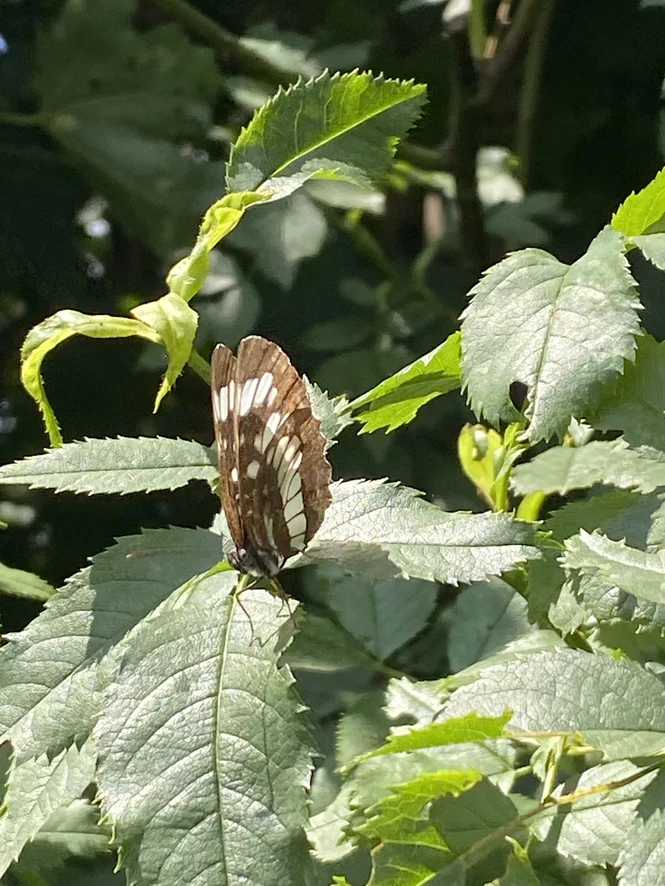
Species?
Neptis rivularis
